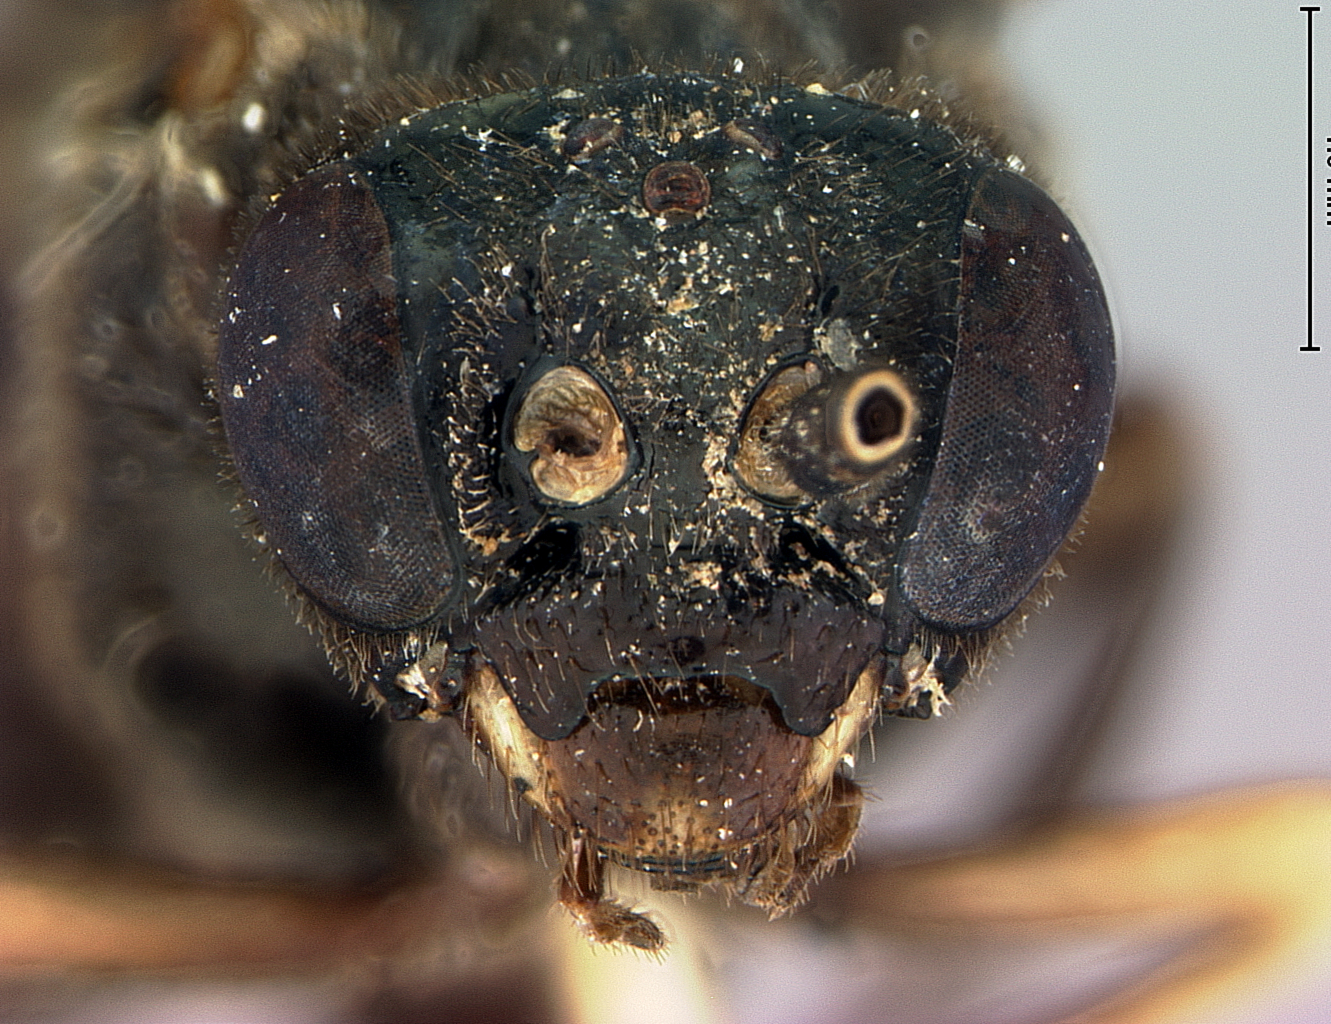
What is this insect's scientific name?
Zalagium clypeatum
